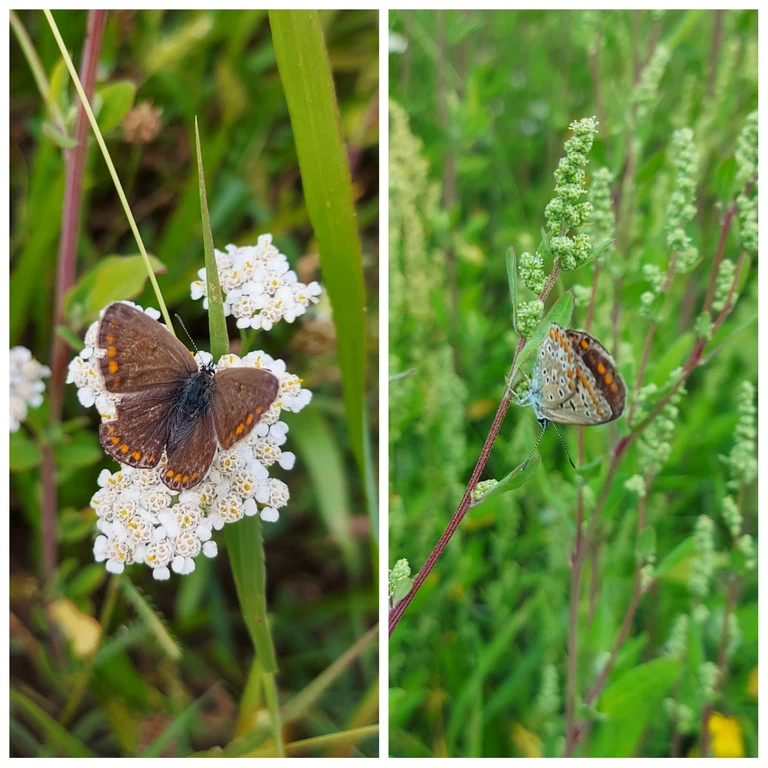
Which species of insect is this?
Polyommatus icarus
